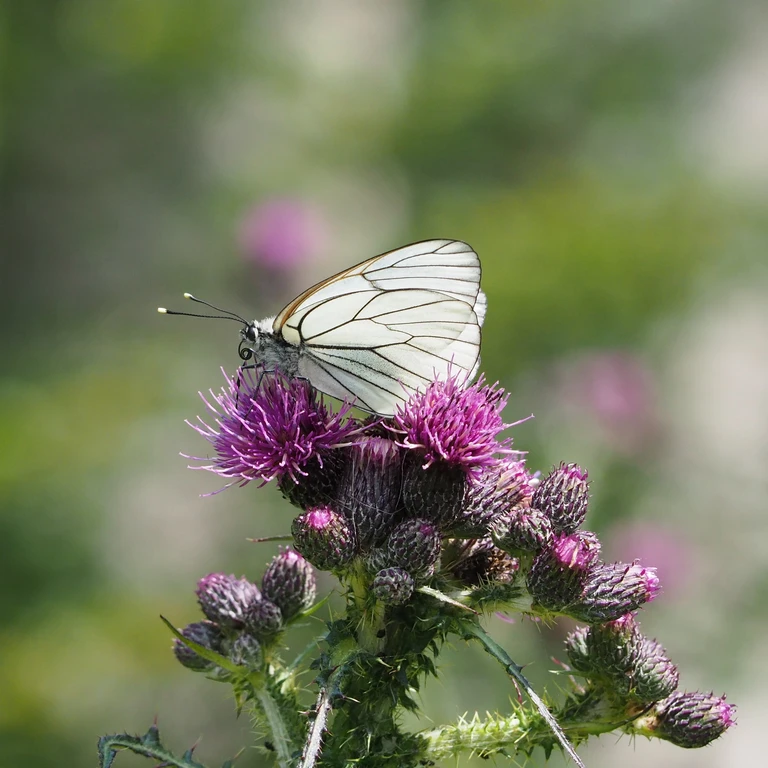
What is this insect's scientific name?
Aporia crataegi
